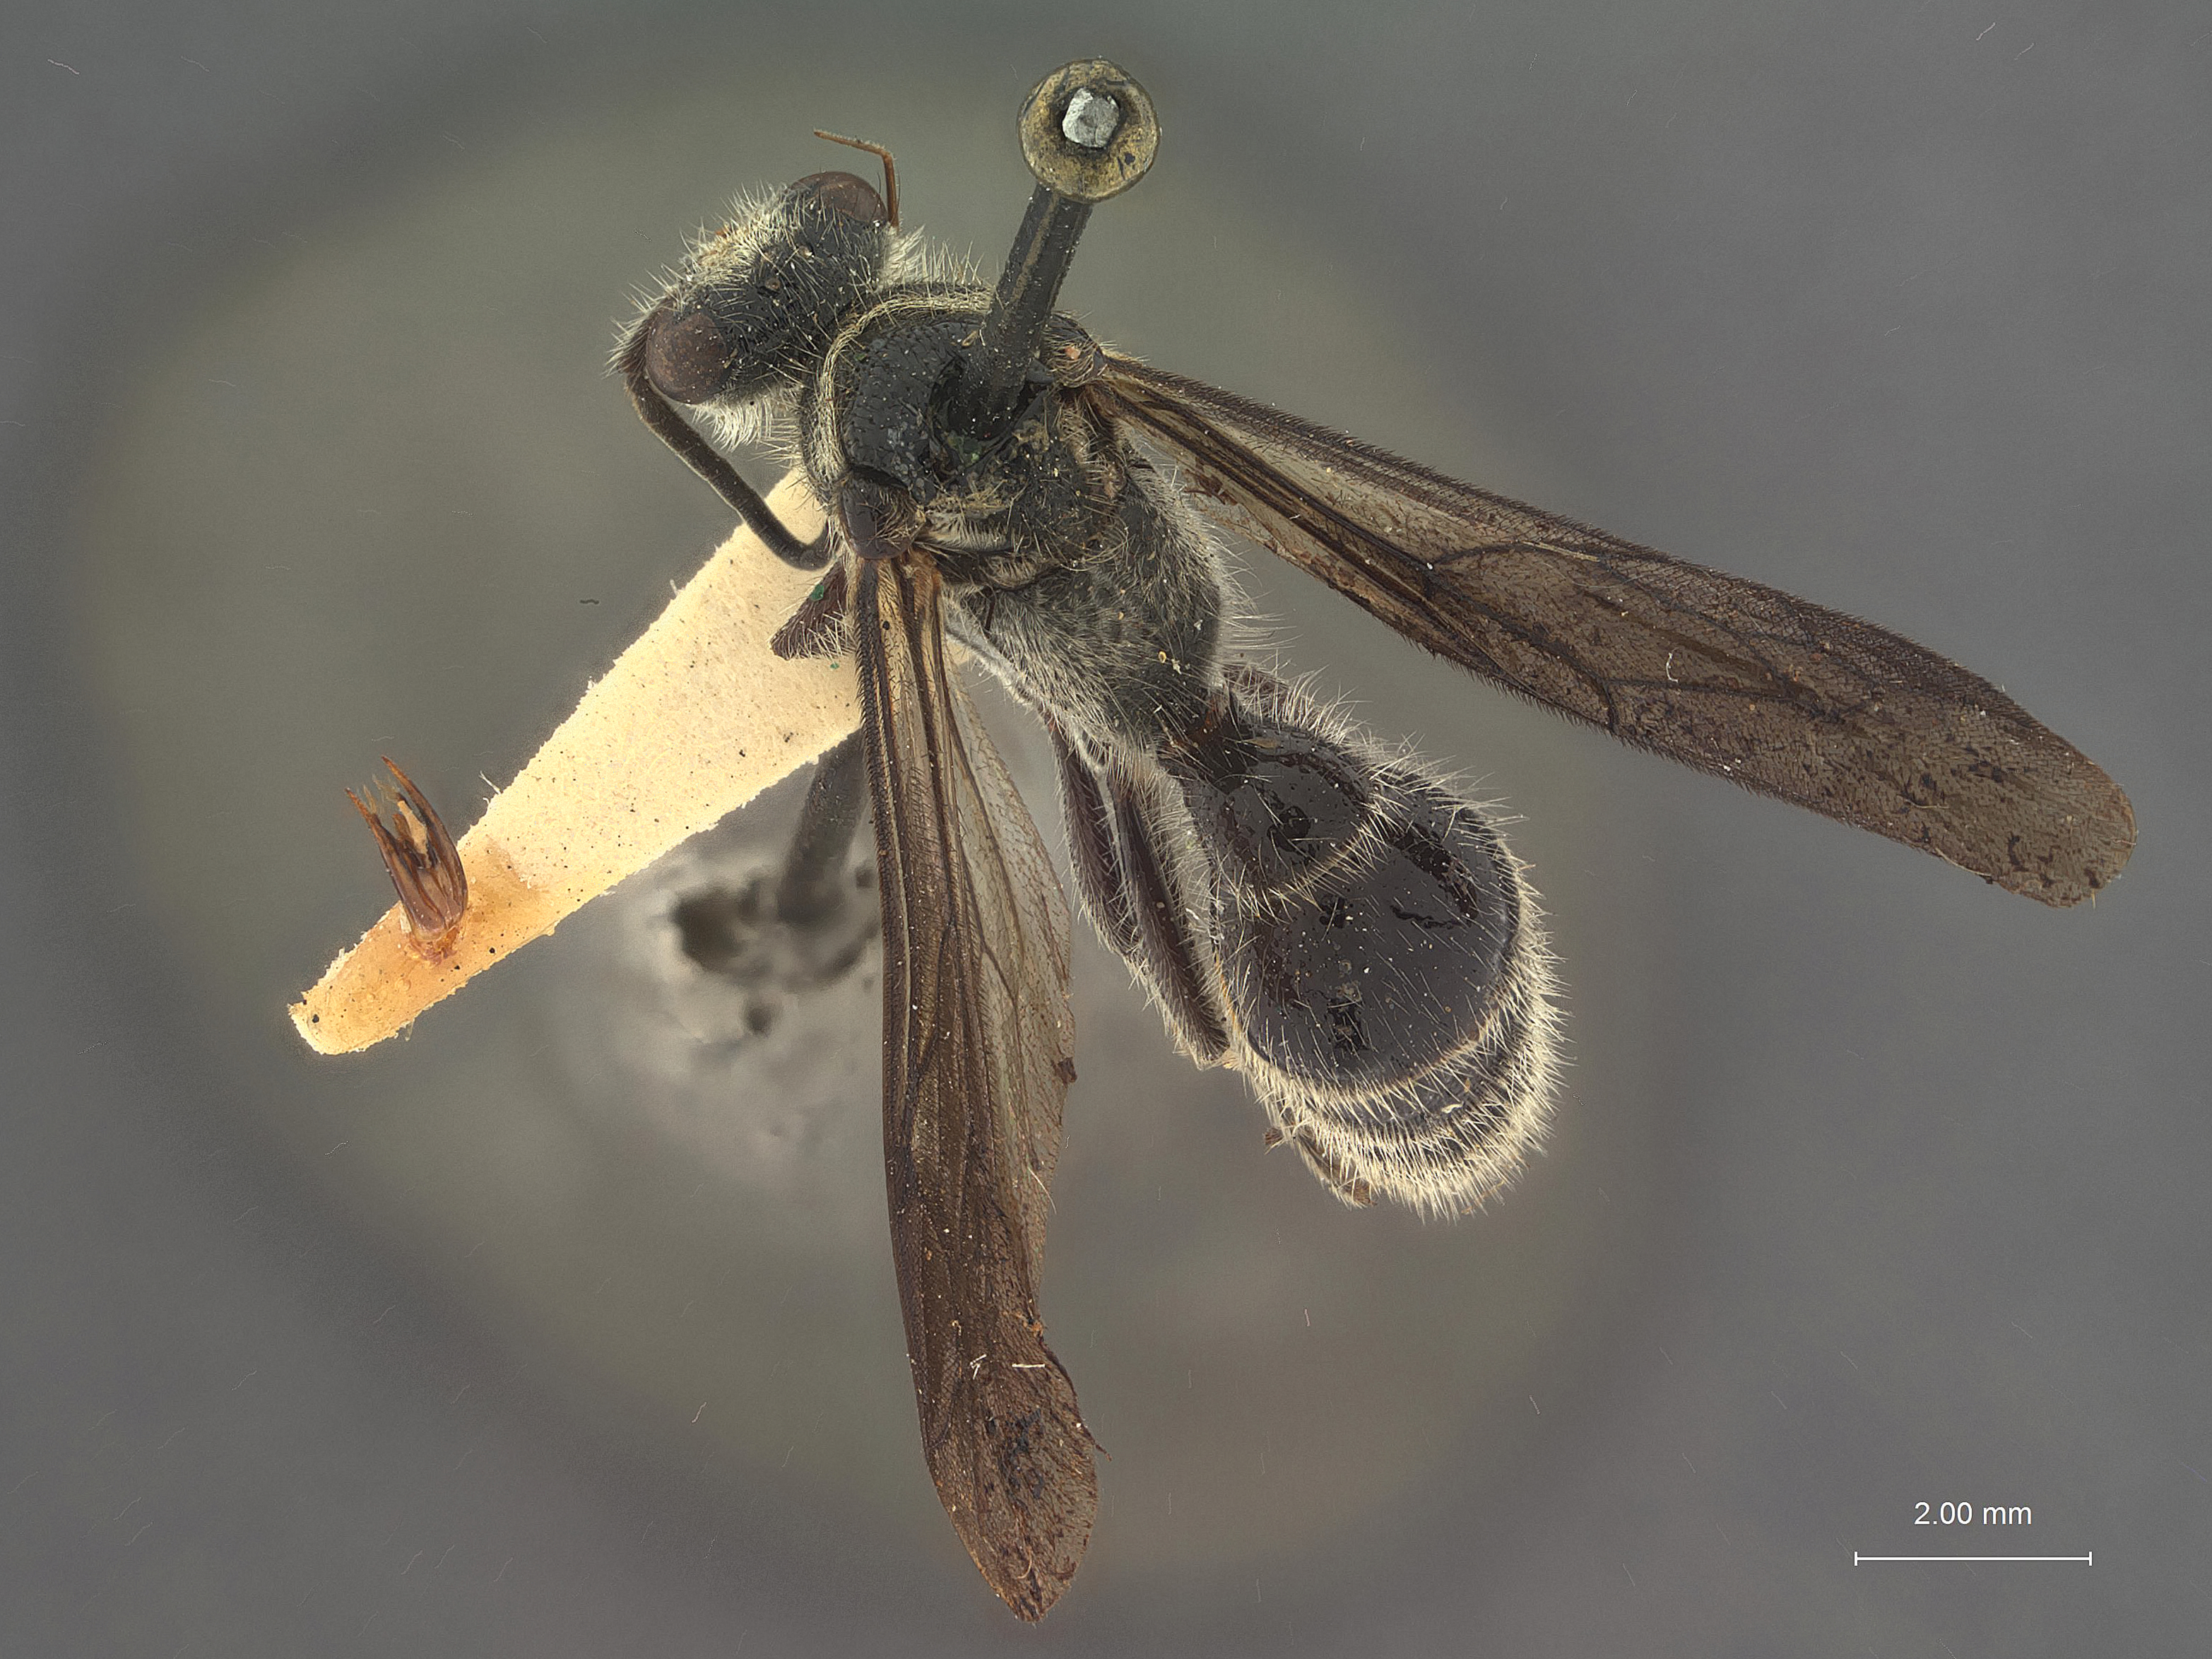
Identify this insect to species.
Timulla nigerrima
